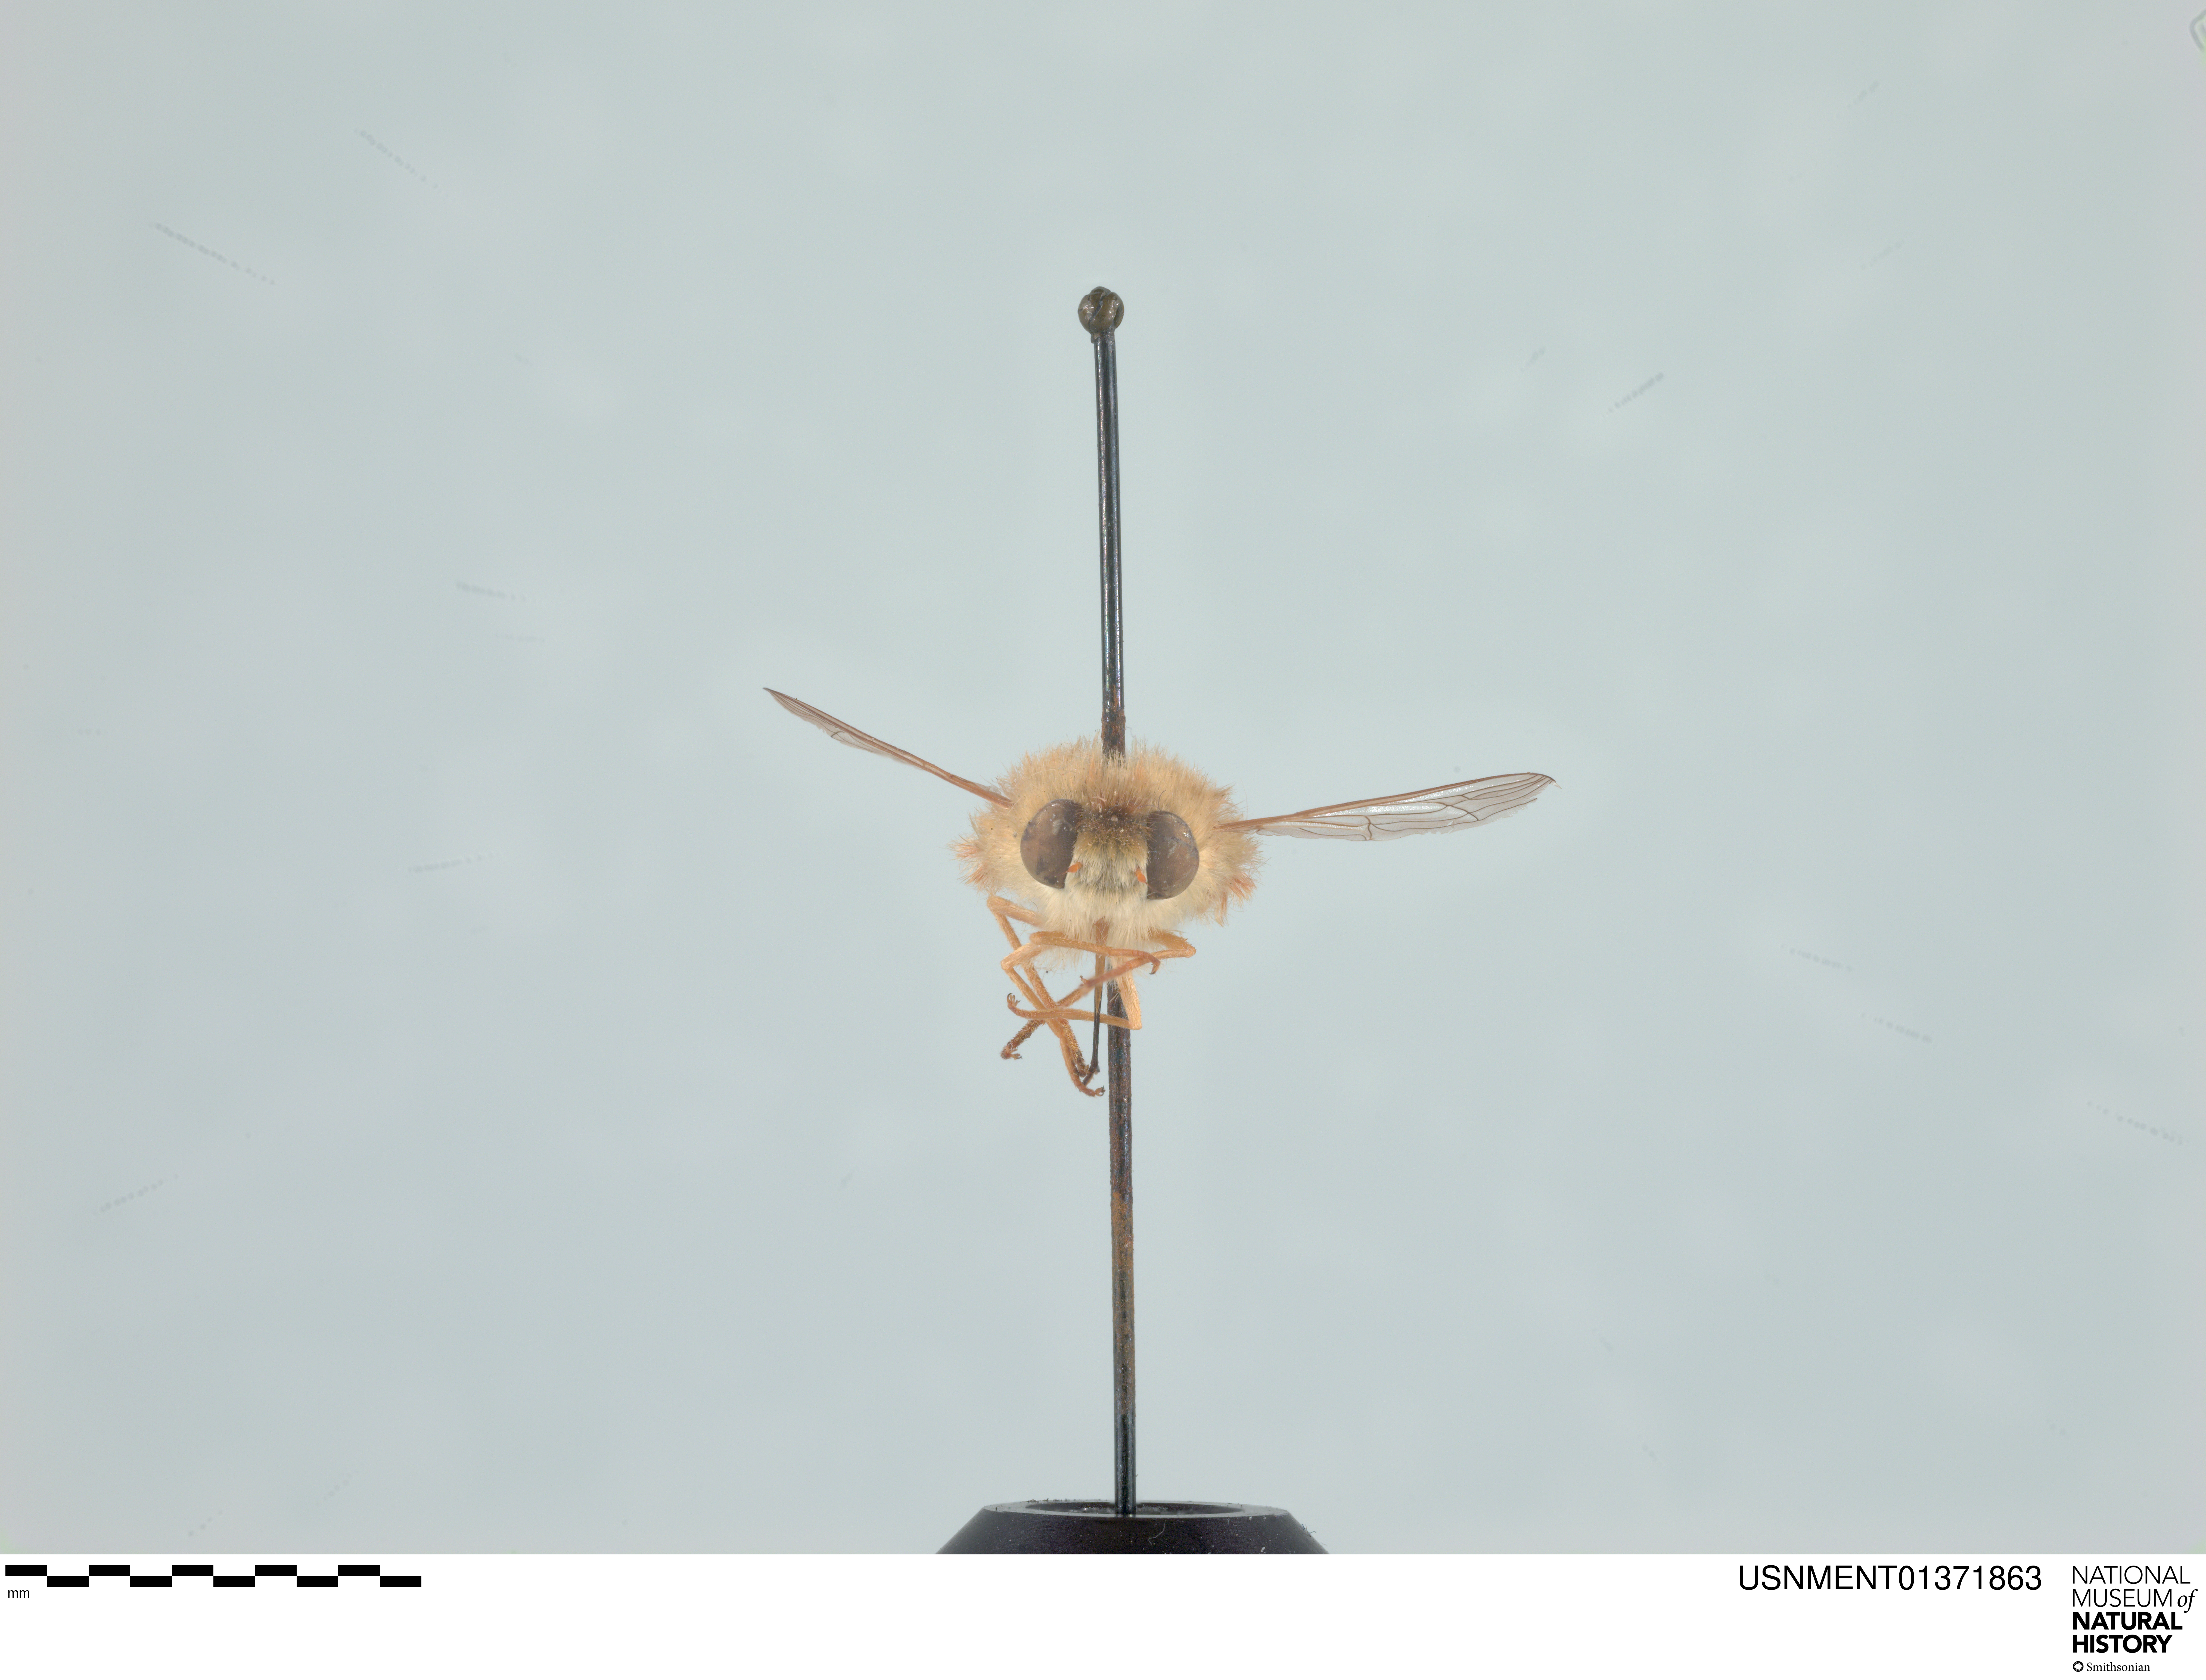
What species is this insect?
Neorhynchocephalus mendozanus
